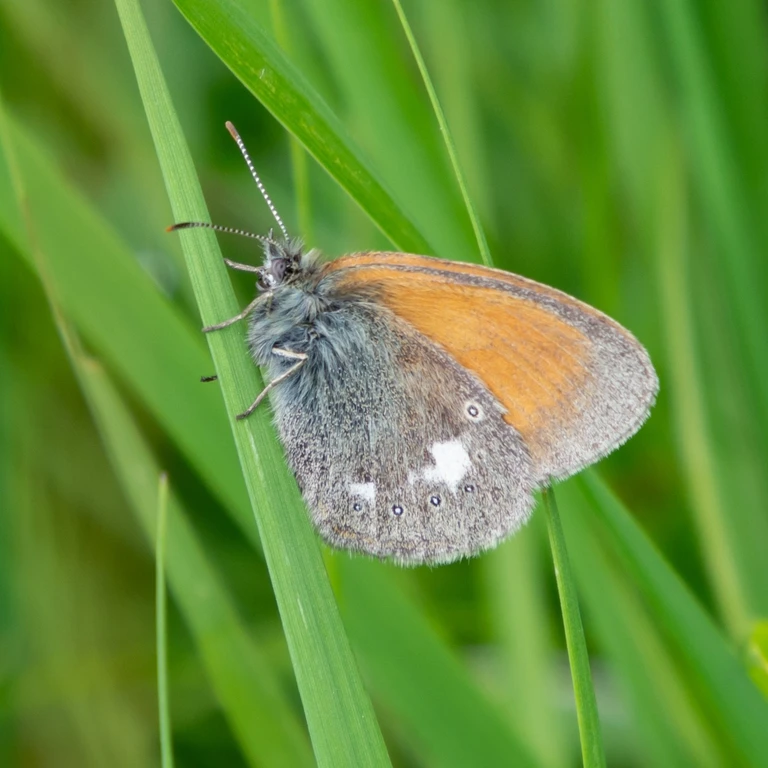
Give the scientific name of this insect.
Coenonympha glycerion (also Coenonympha iphis)
